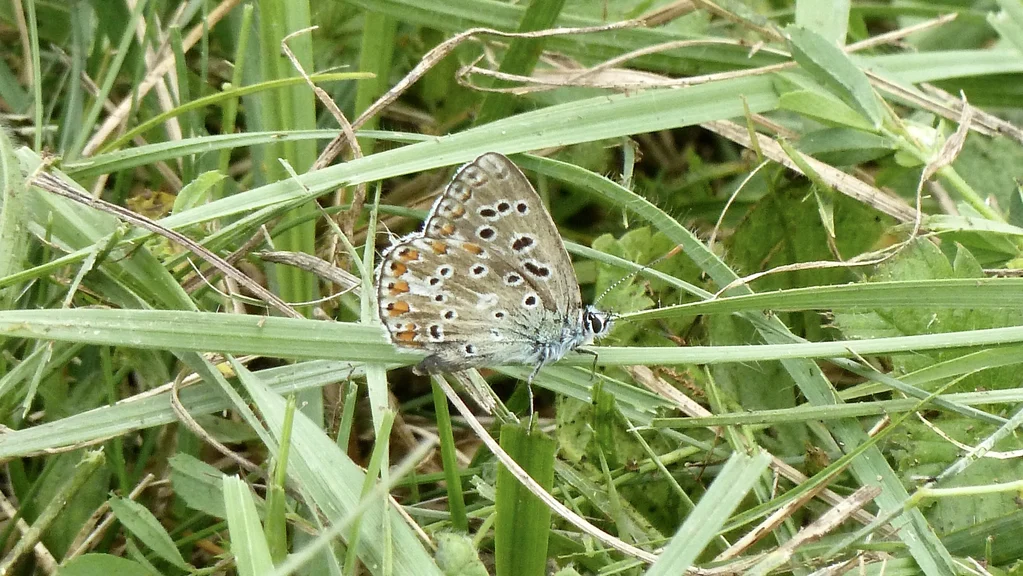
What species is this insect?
Lysandra bellargus
